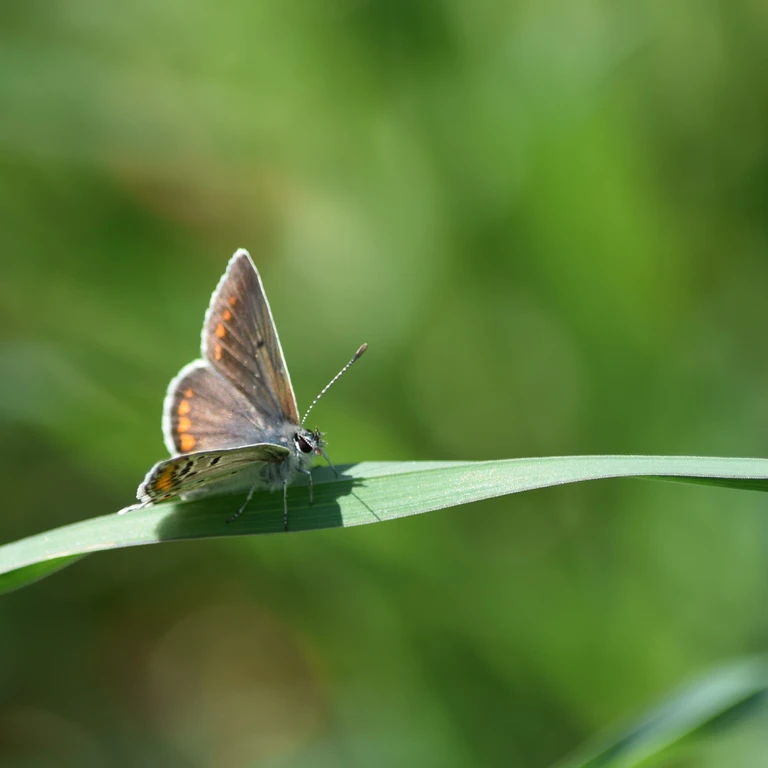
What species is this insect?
Aricia agestis/artaxerxes
